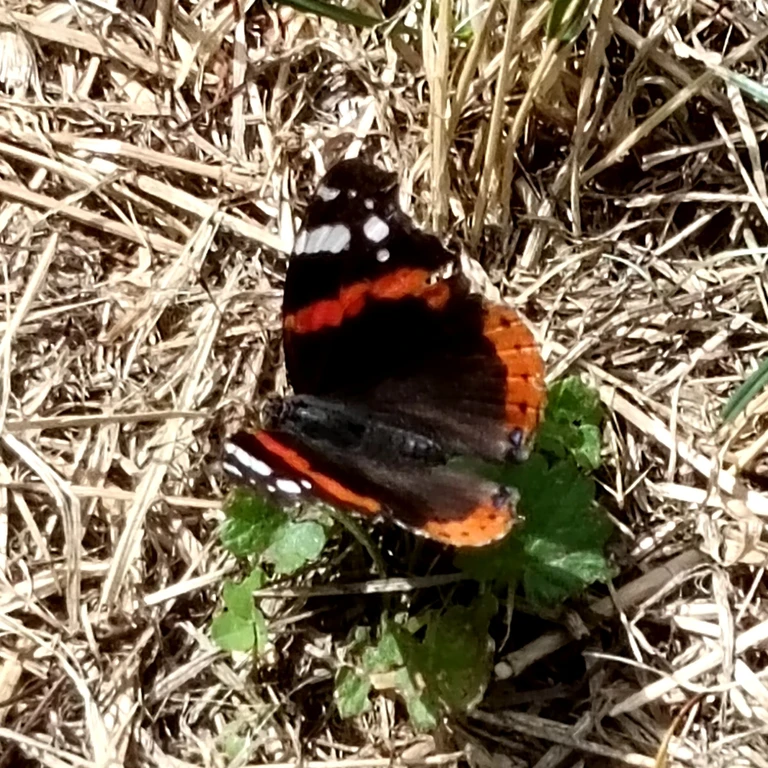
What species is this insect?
Vanessa atalanta
